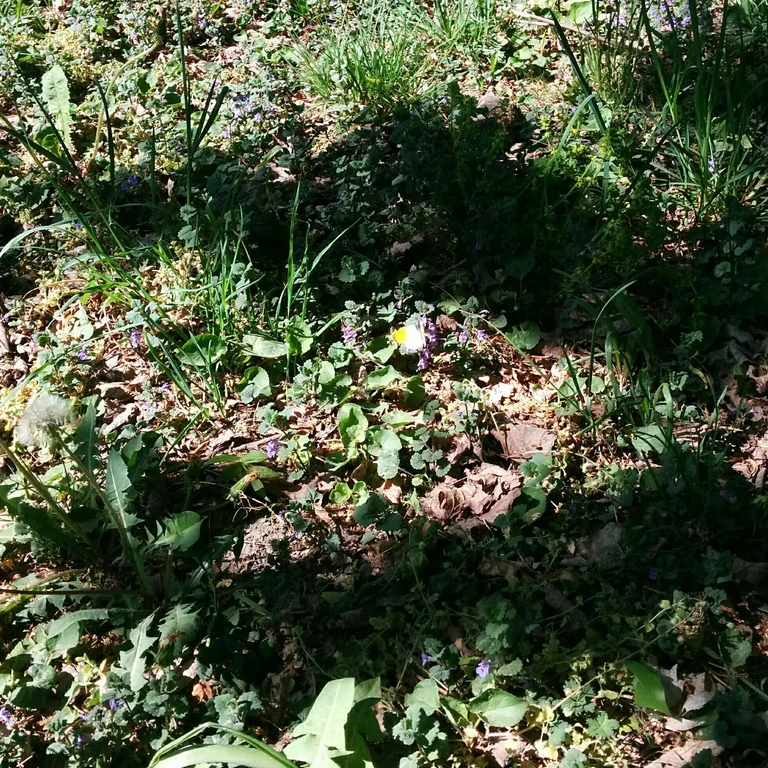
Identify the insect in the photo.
Anthocharis cardamines
